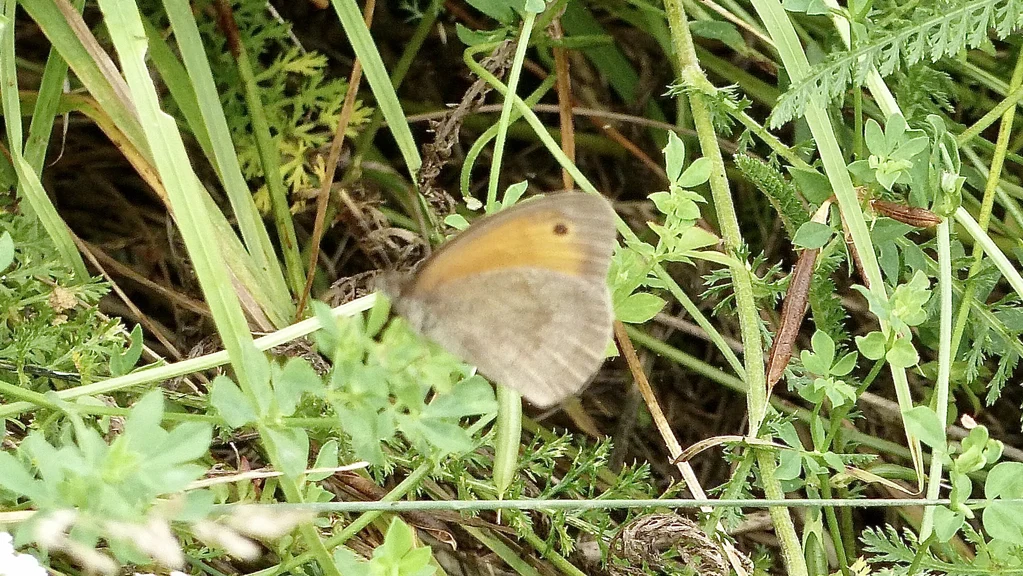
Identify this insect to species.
Maniola jurtina
